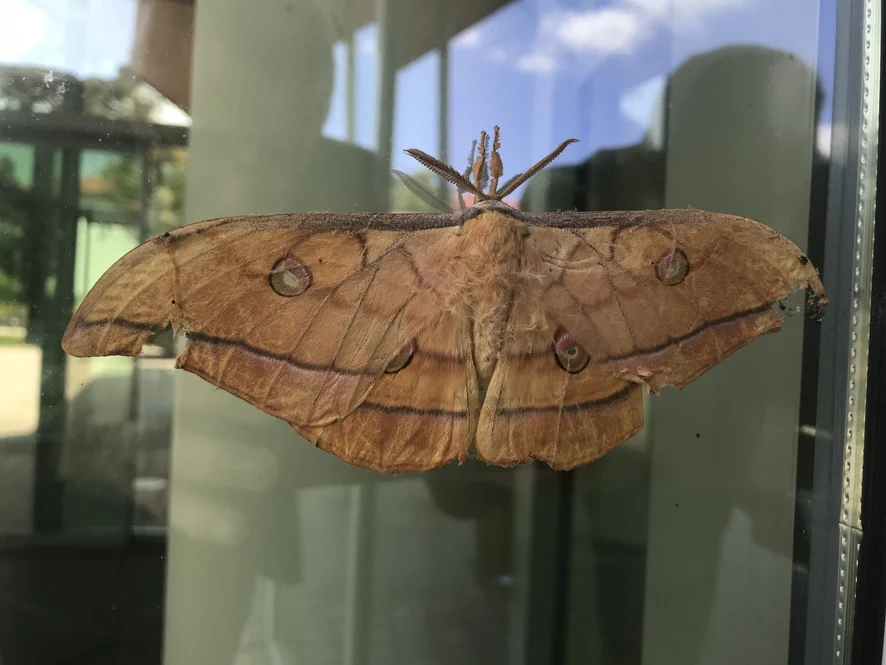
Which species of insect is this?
Antheraea yamamai
